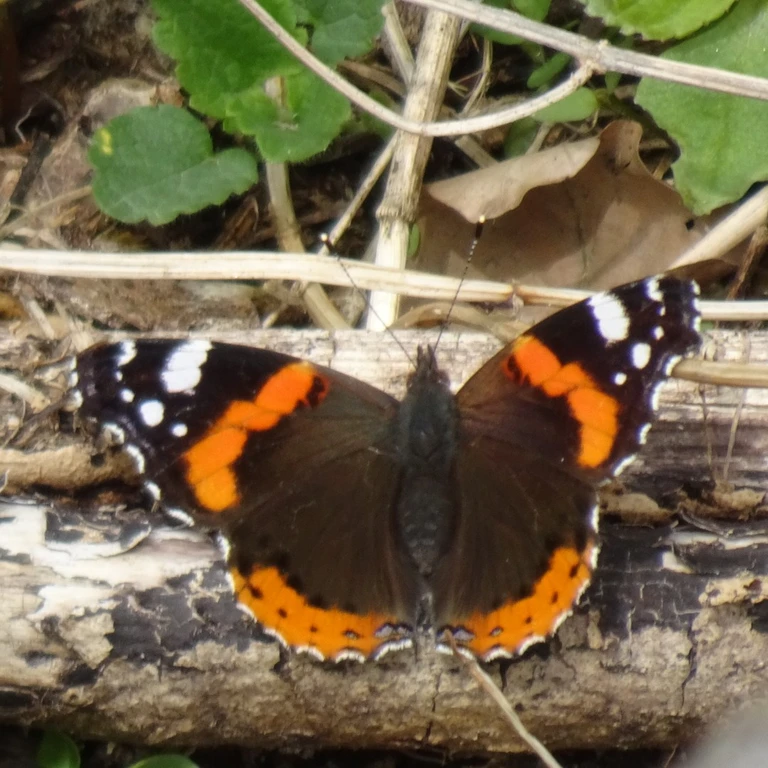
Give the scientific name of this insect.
Vanessa atalanta
